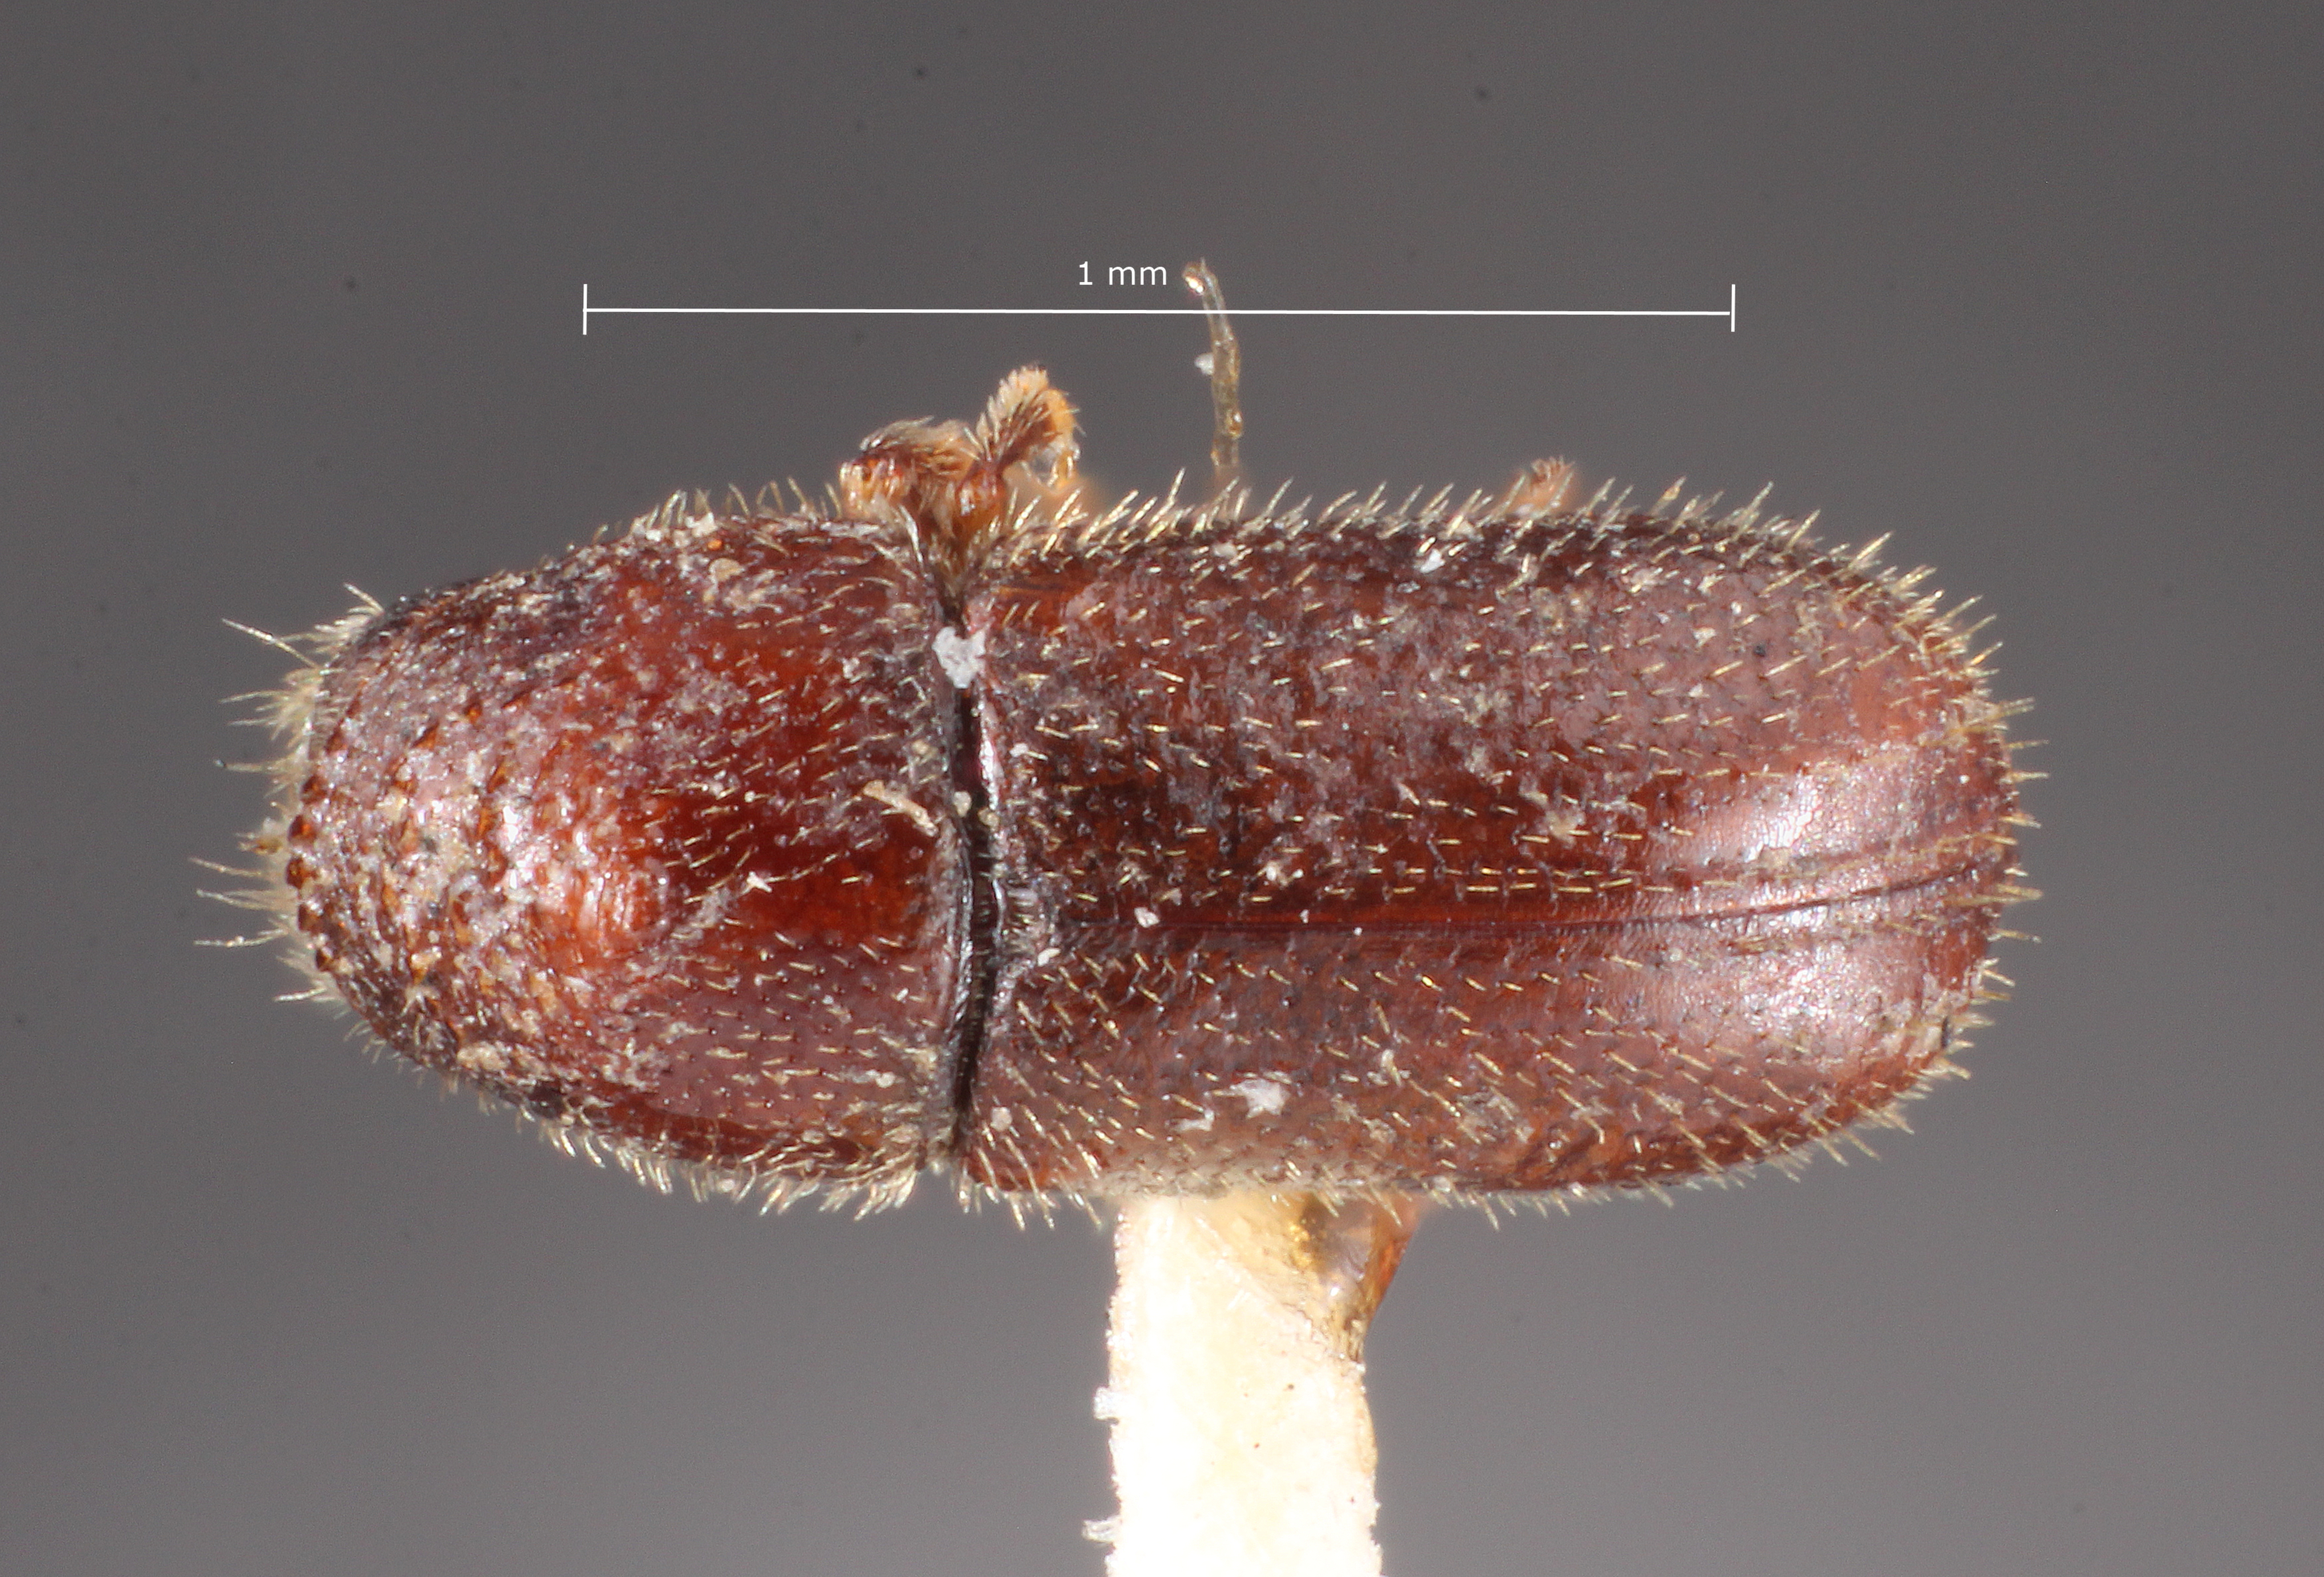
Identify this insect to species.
Pityophilus barbatus
